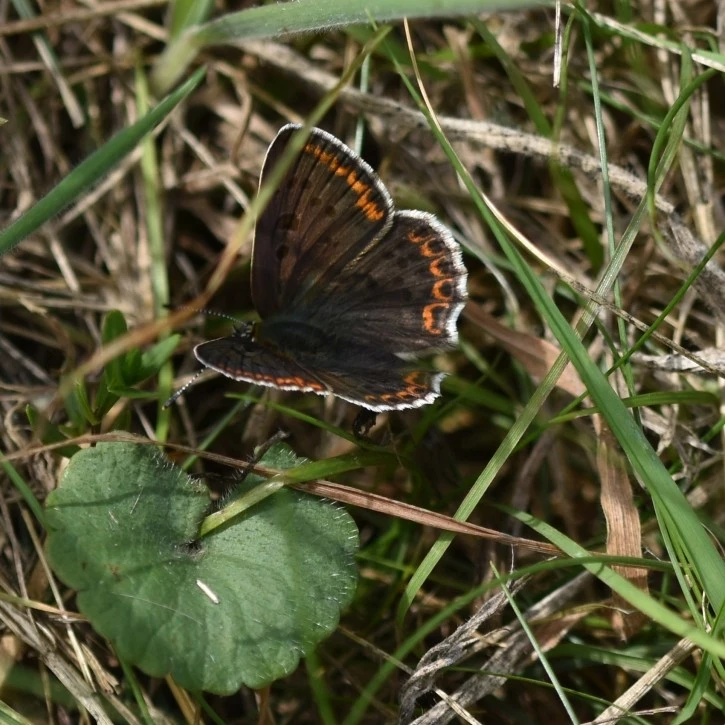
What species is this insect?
Lycaena tityrus (also Loweia tityrus)
